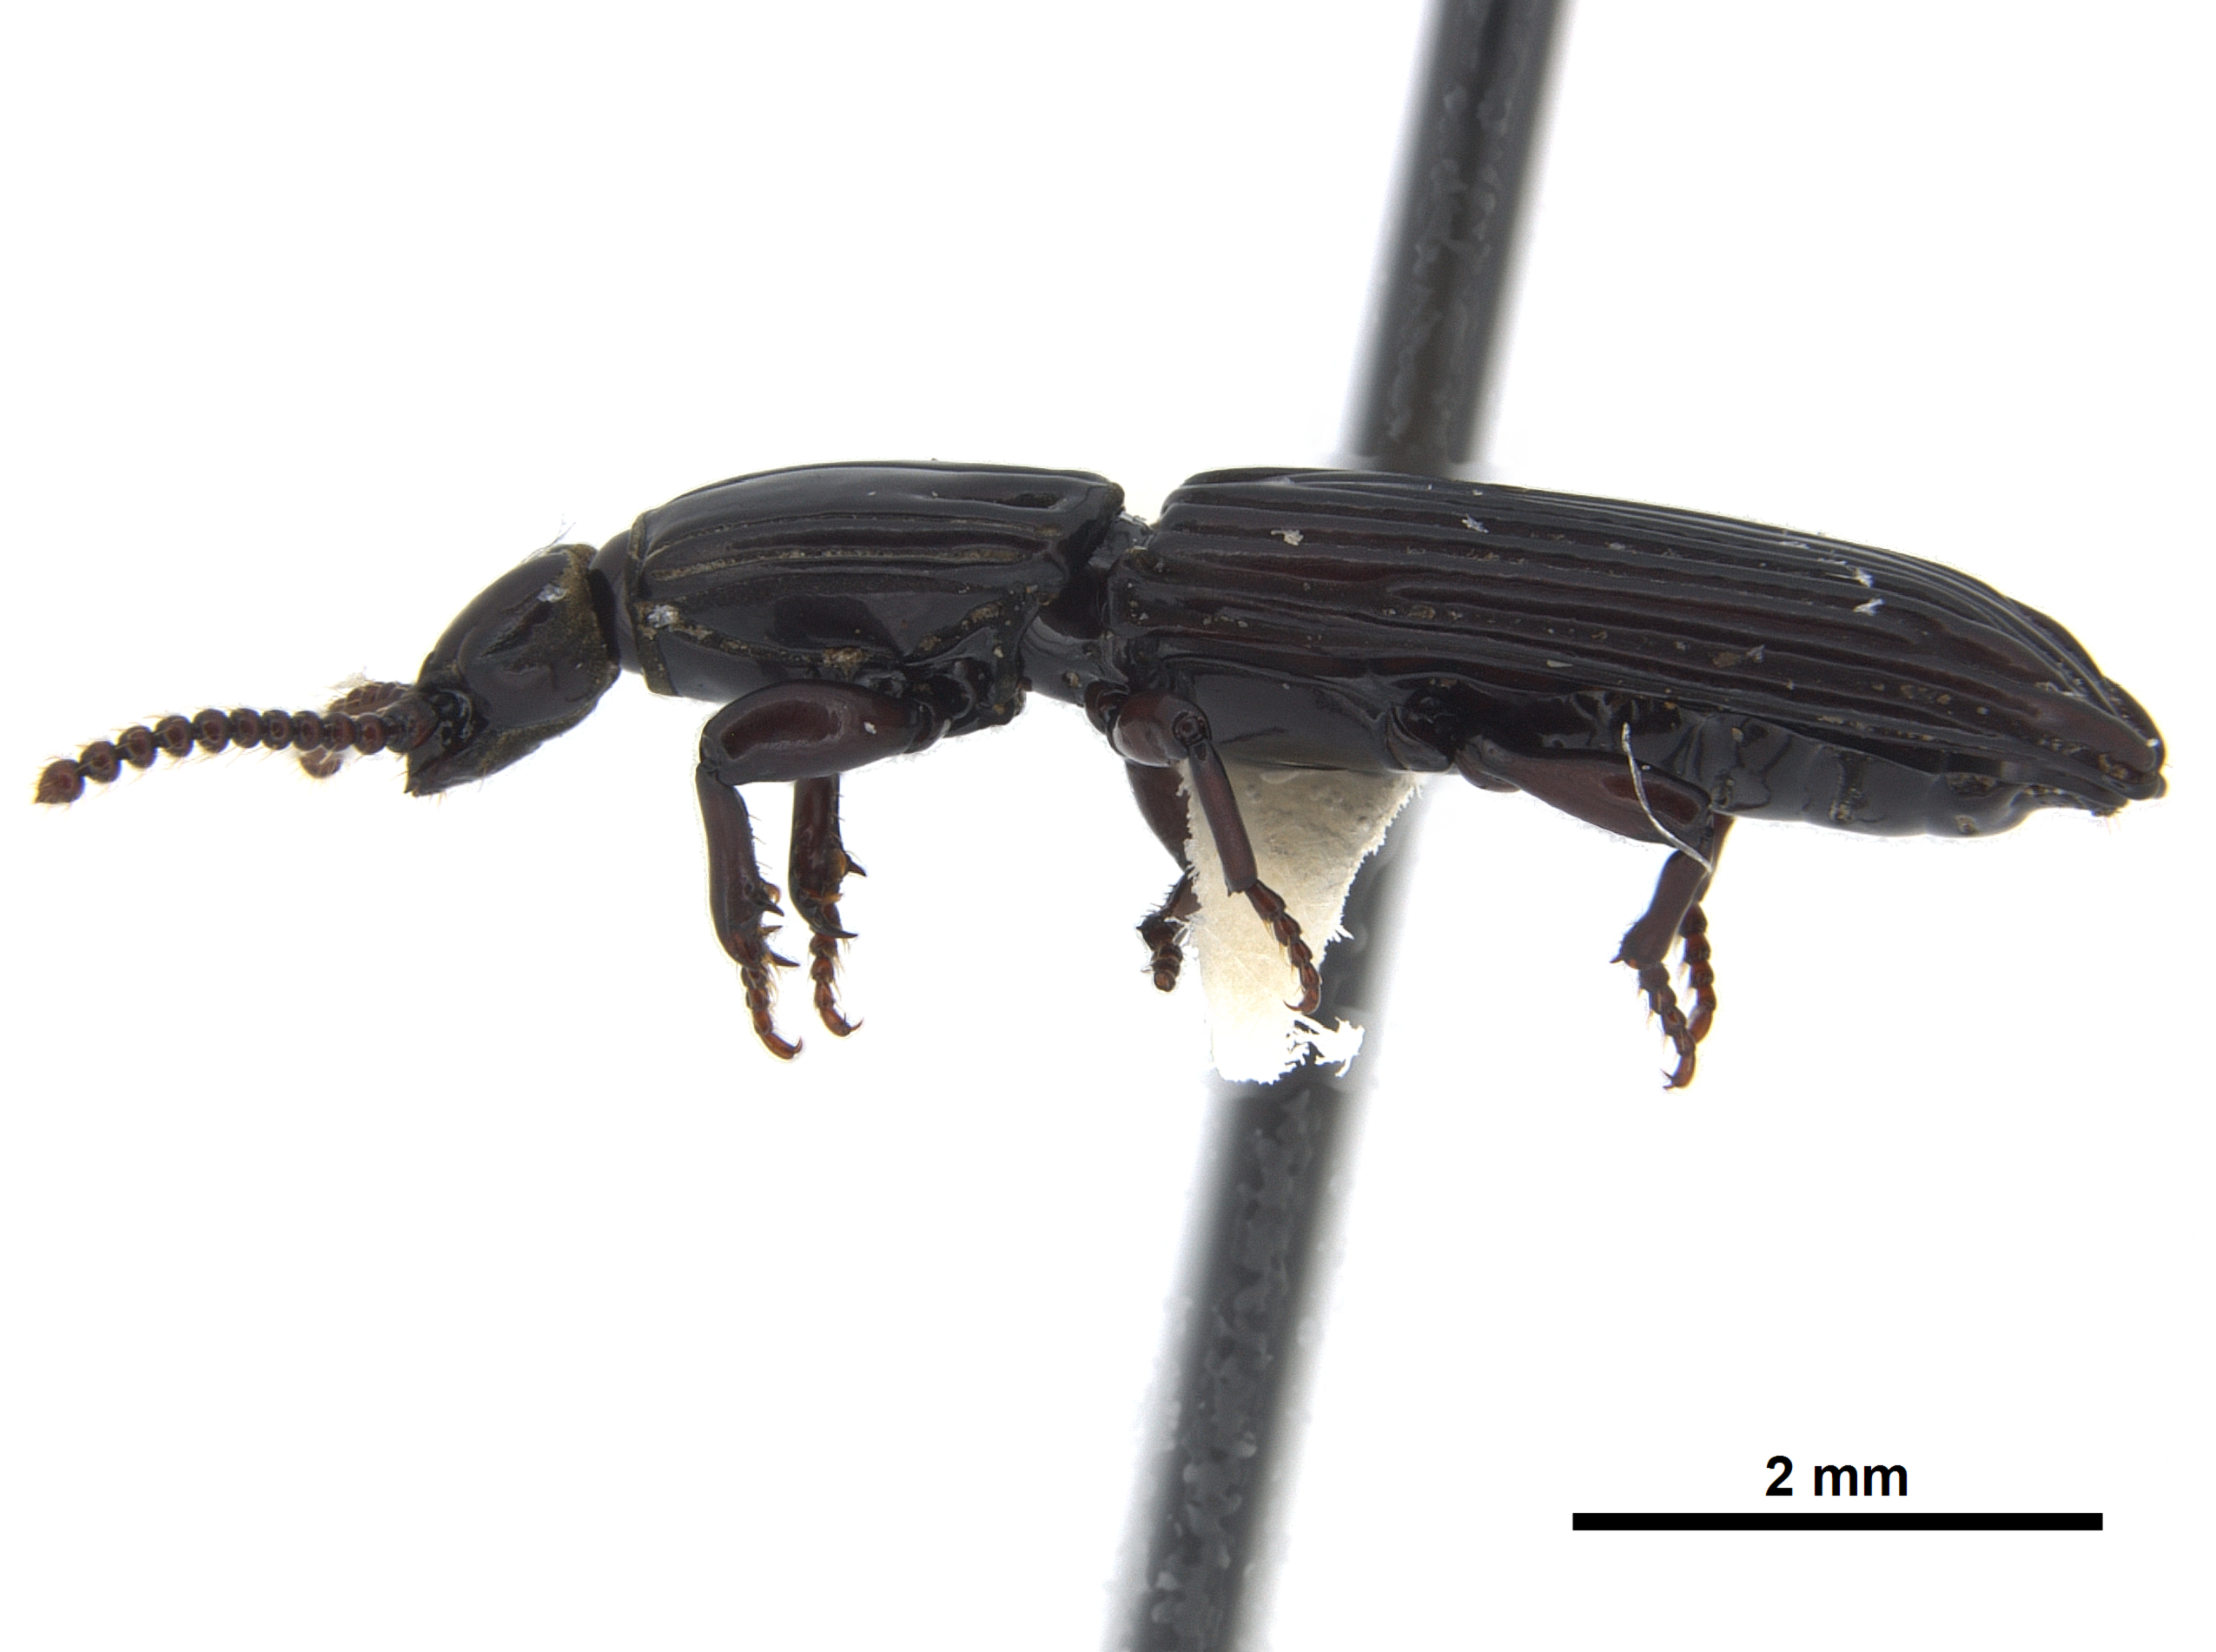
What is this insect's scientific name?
Arrowina sculptile (also Clinidium sculptile)
